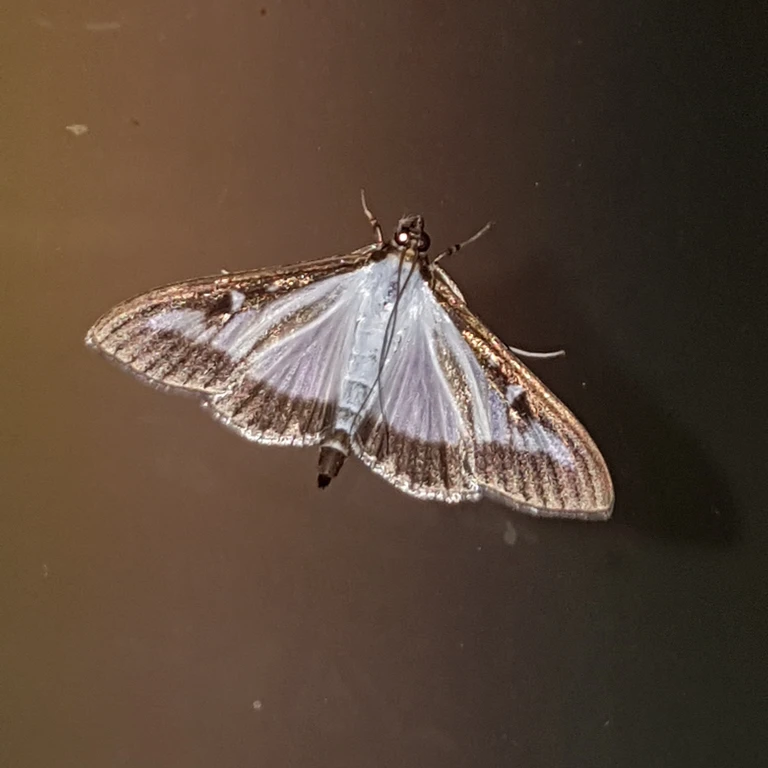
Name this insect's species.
Cydalima perspectalis
